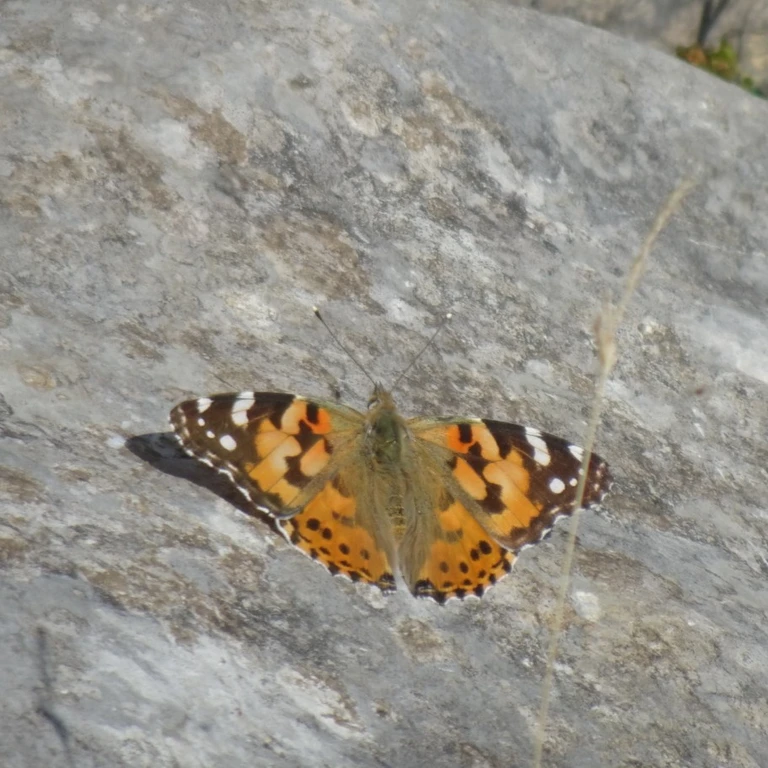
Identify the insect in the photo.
Vanessa cardui
